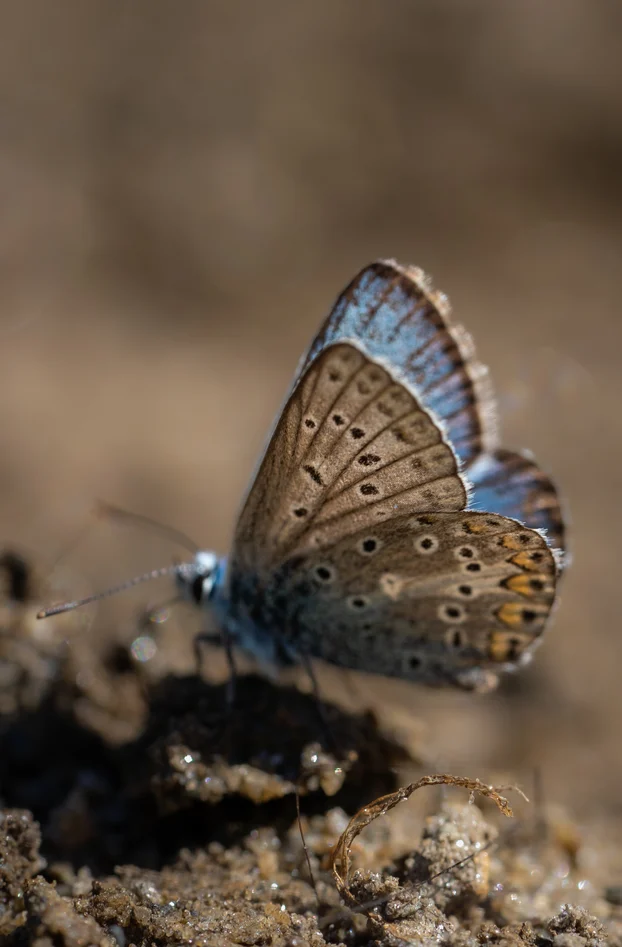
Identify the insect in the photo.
Polyommatus eros
